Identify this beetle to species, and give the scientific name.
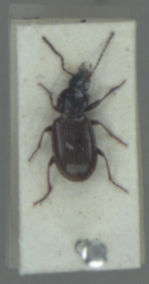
Pterostichus strenuus
